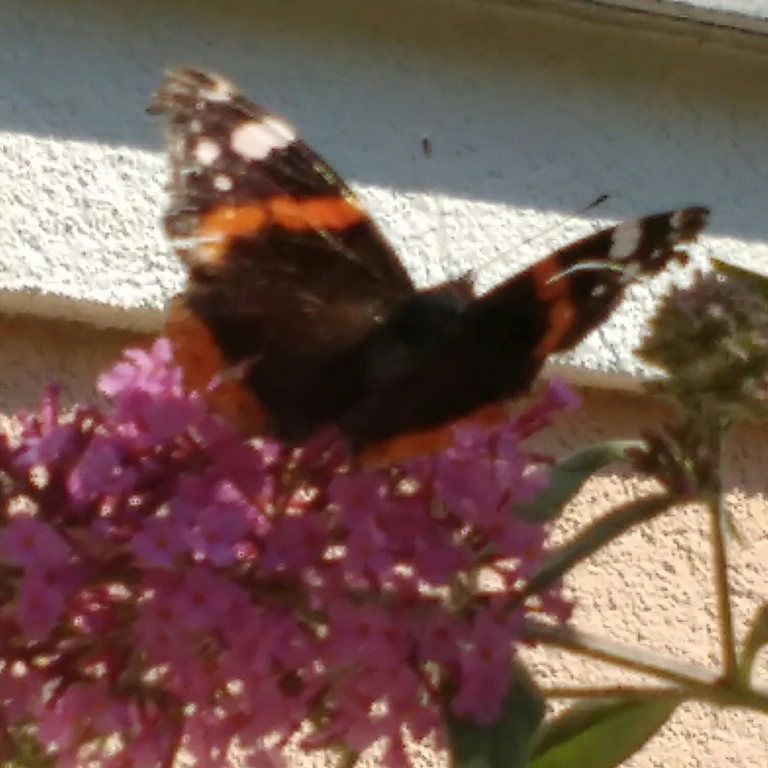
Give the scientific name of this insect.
Vanessa atalanta
